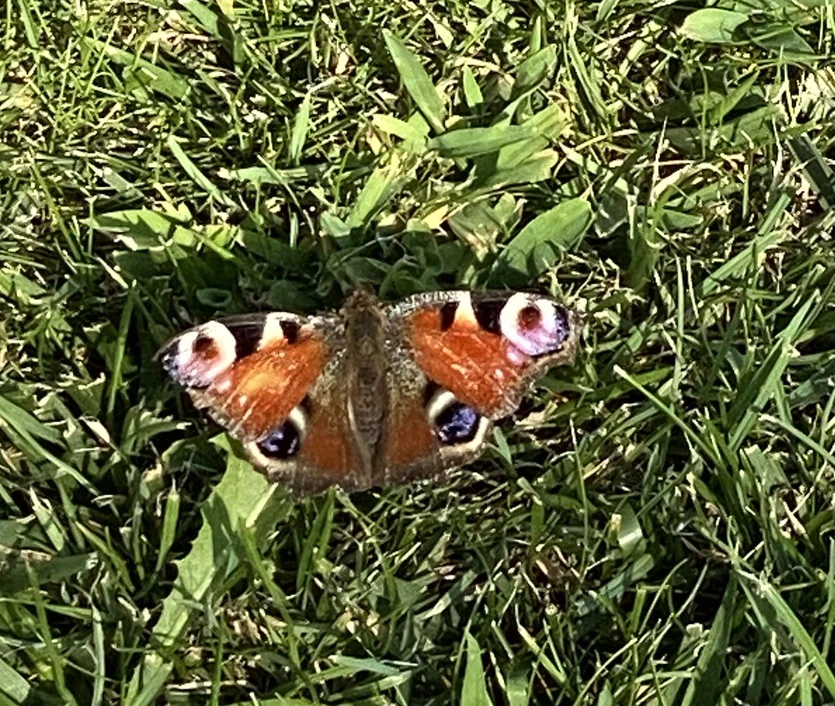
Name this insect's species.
Aglais io
